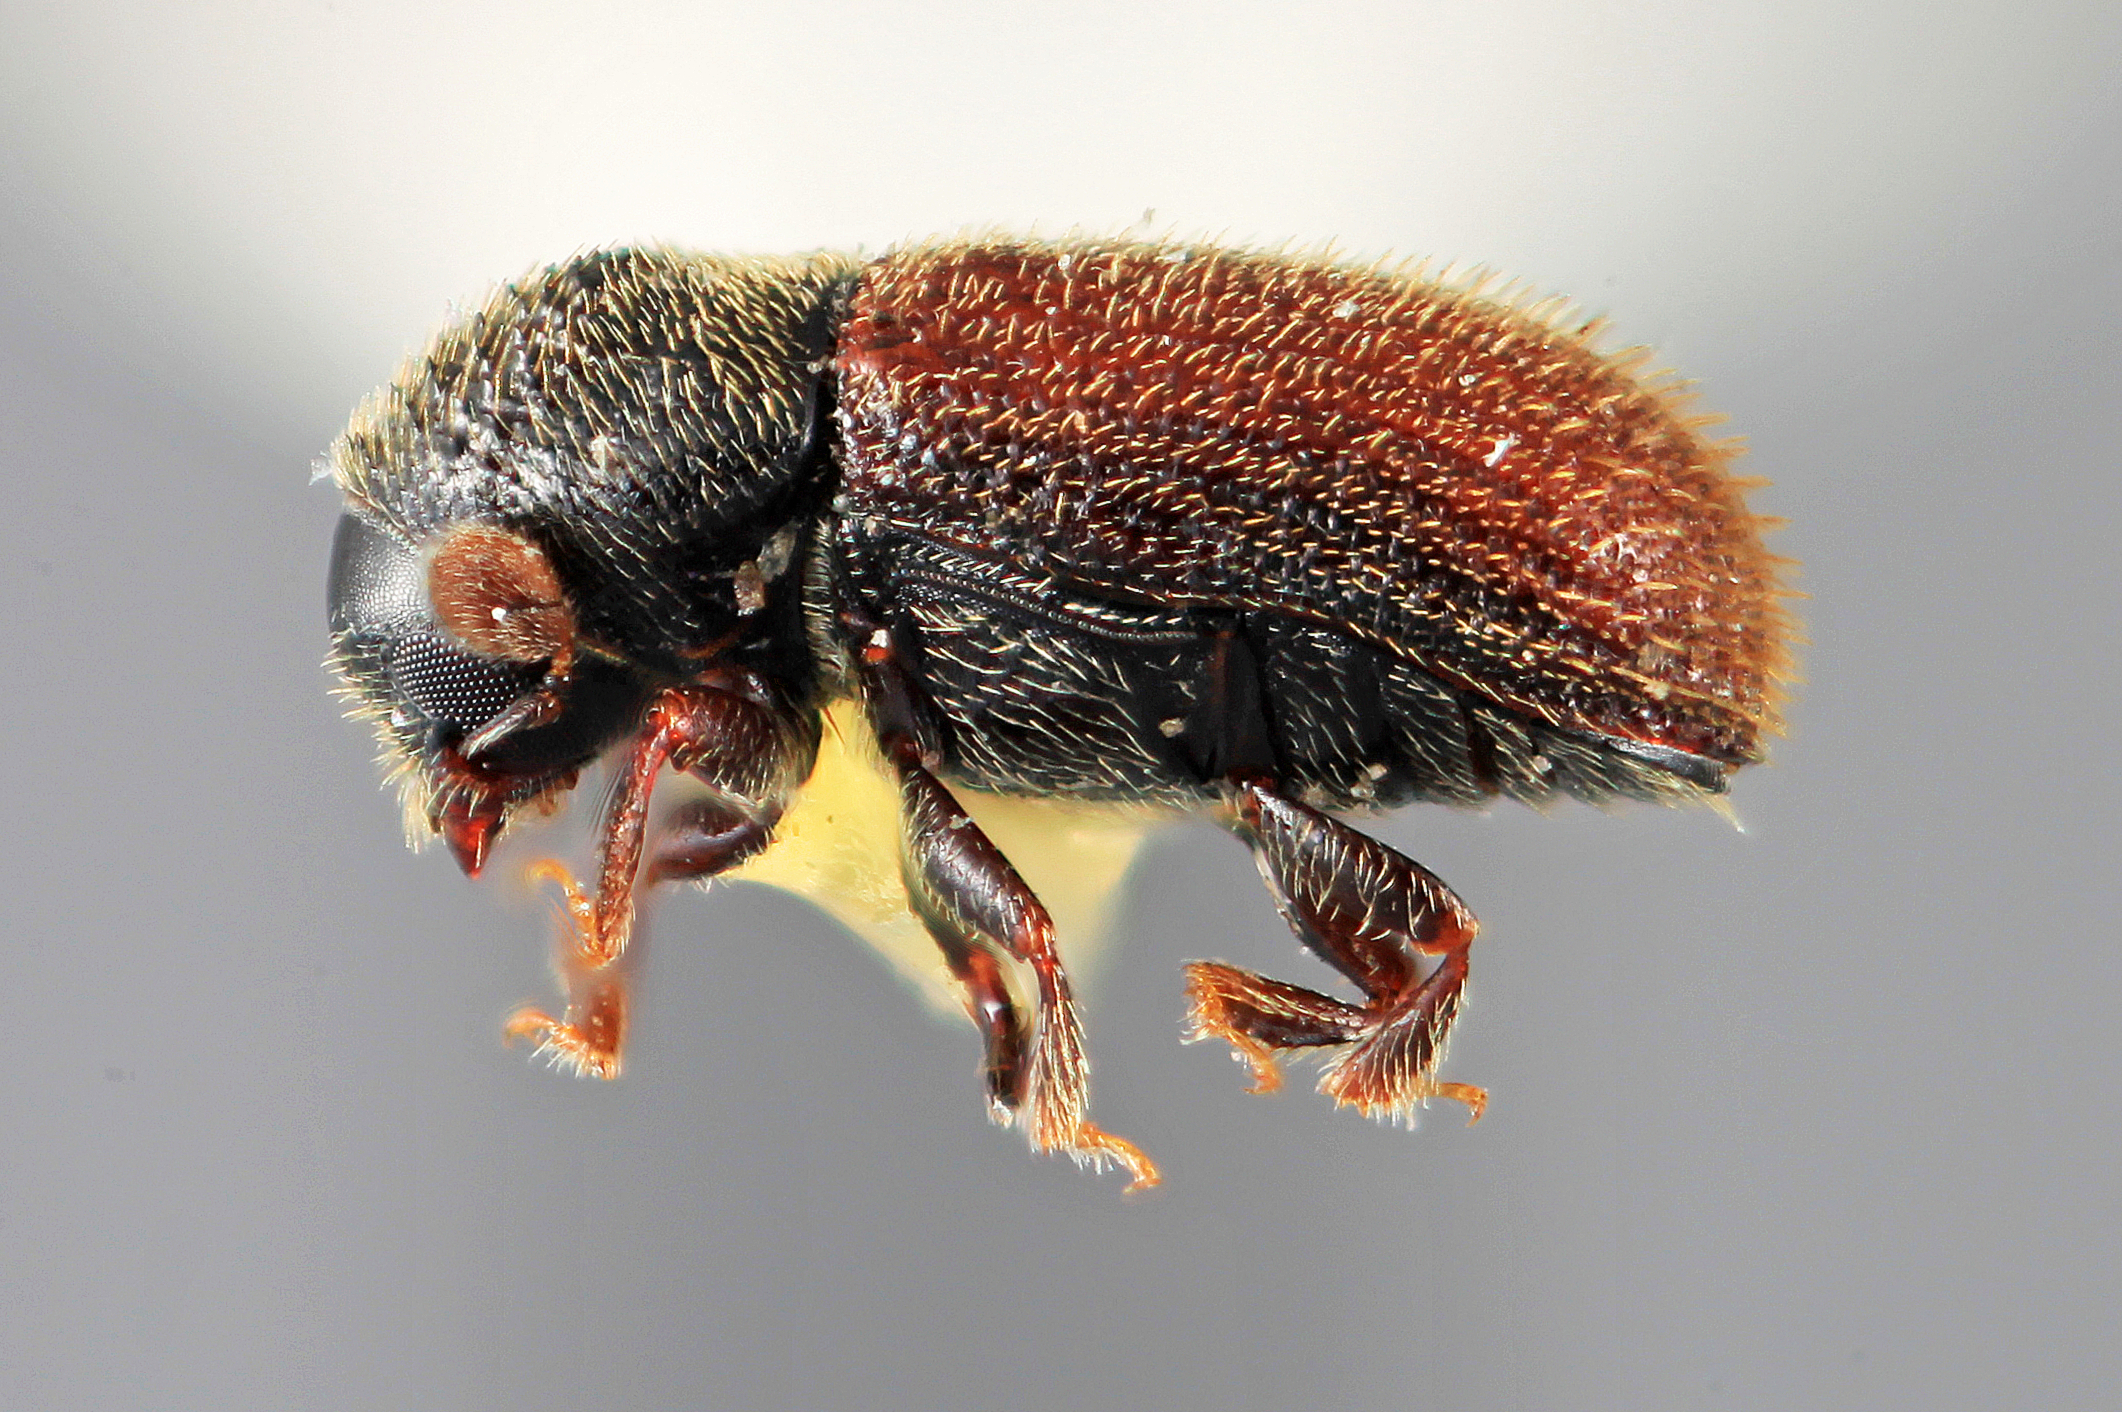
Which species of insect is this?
Cryphalomorphus setifer
